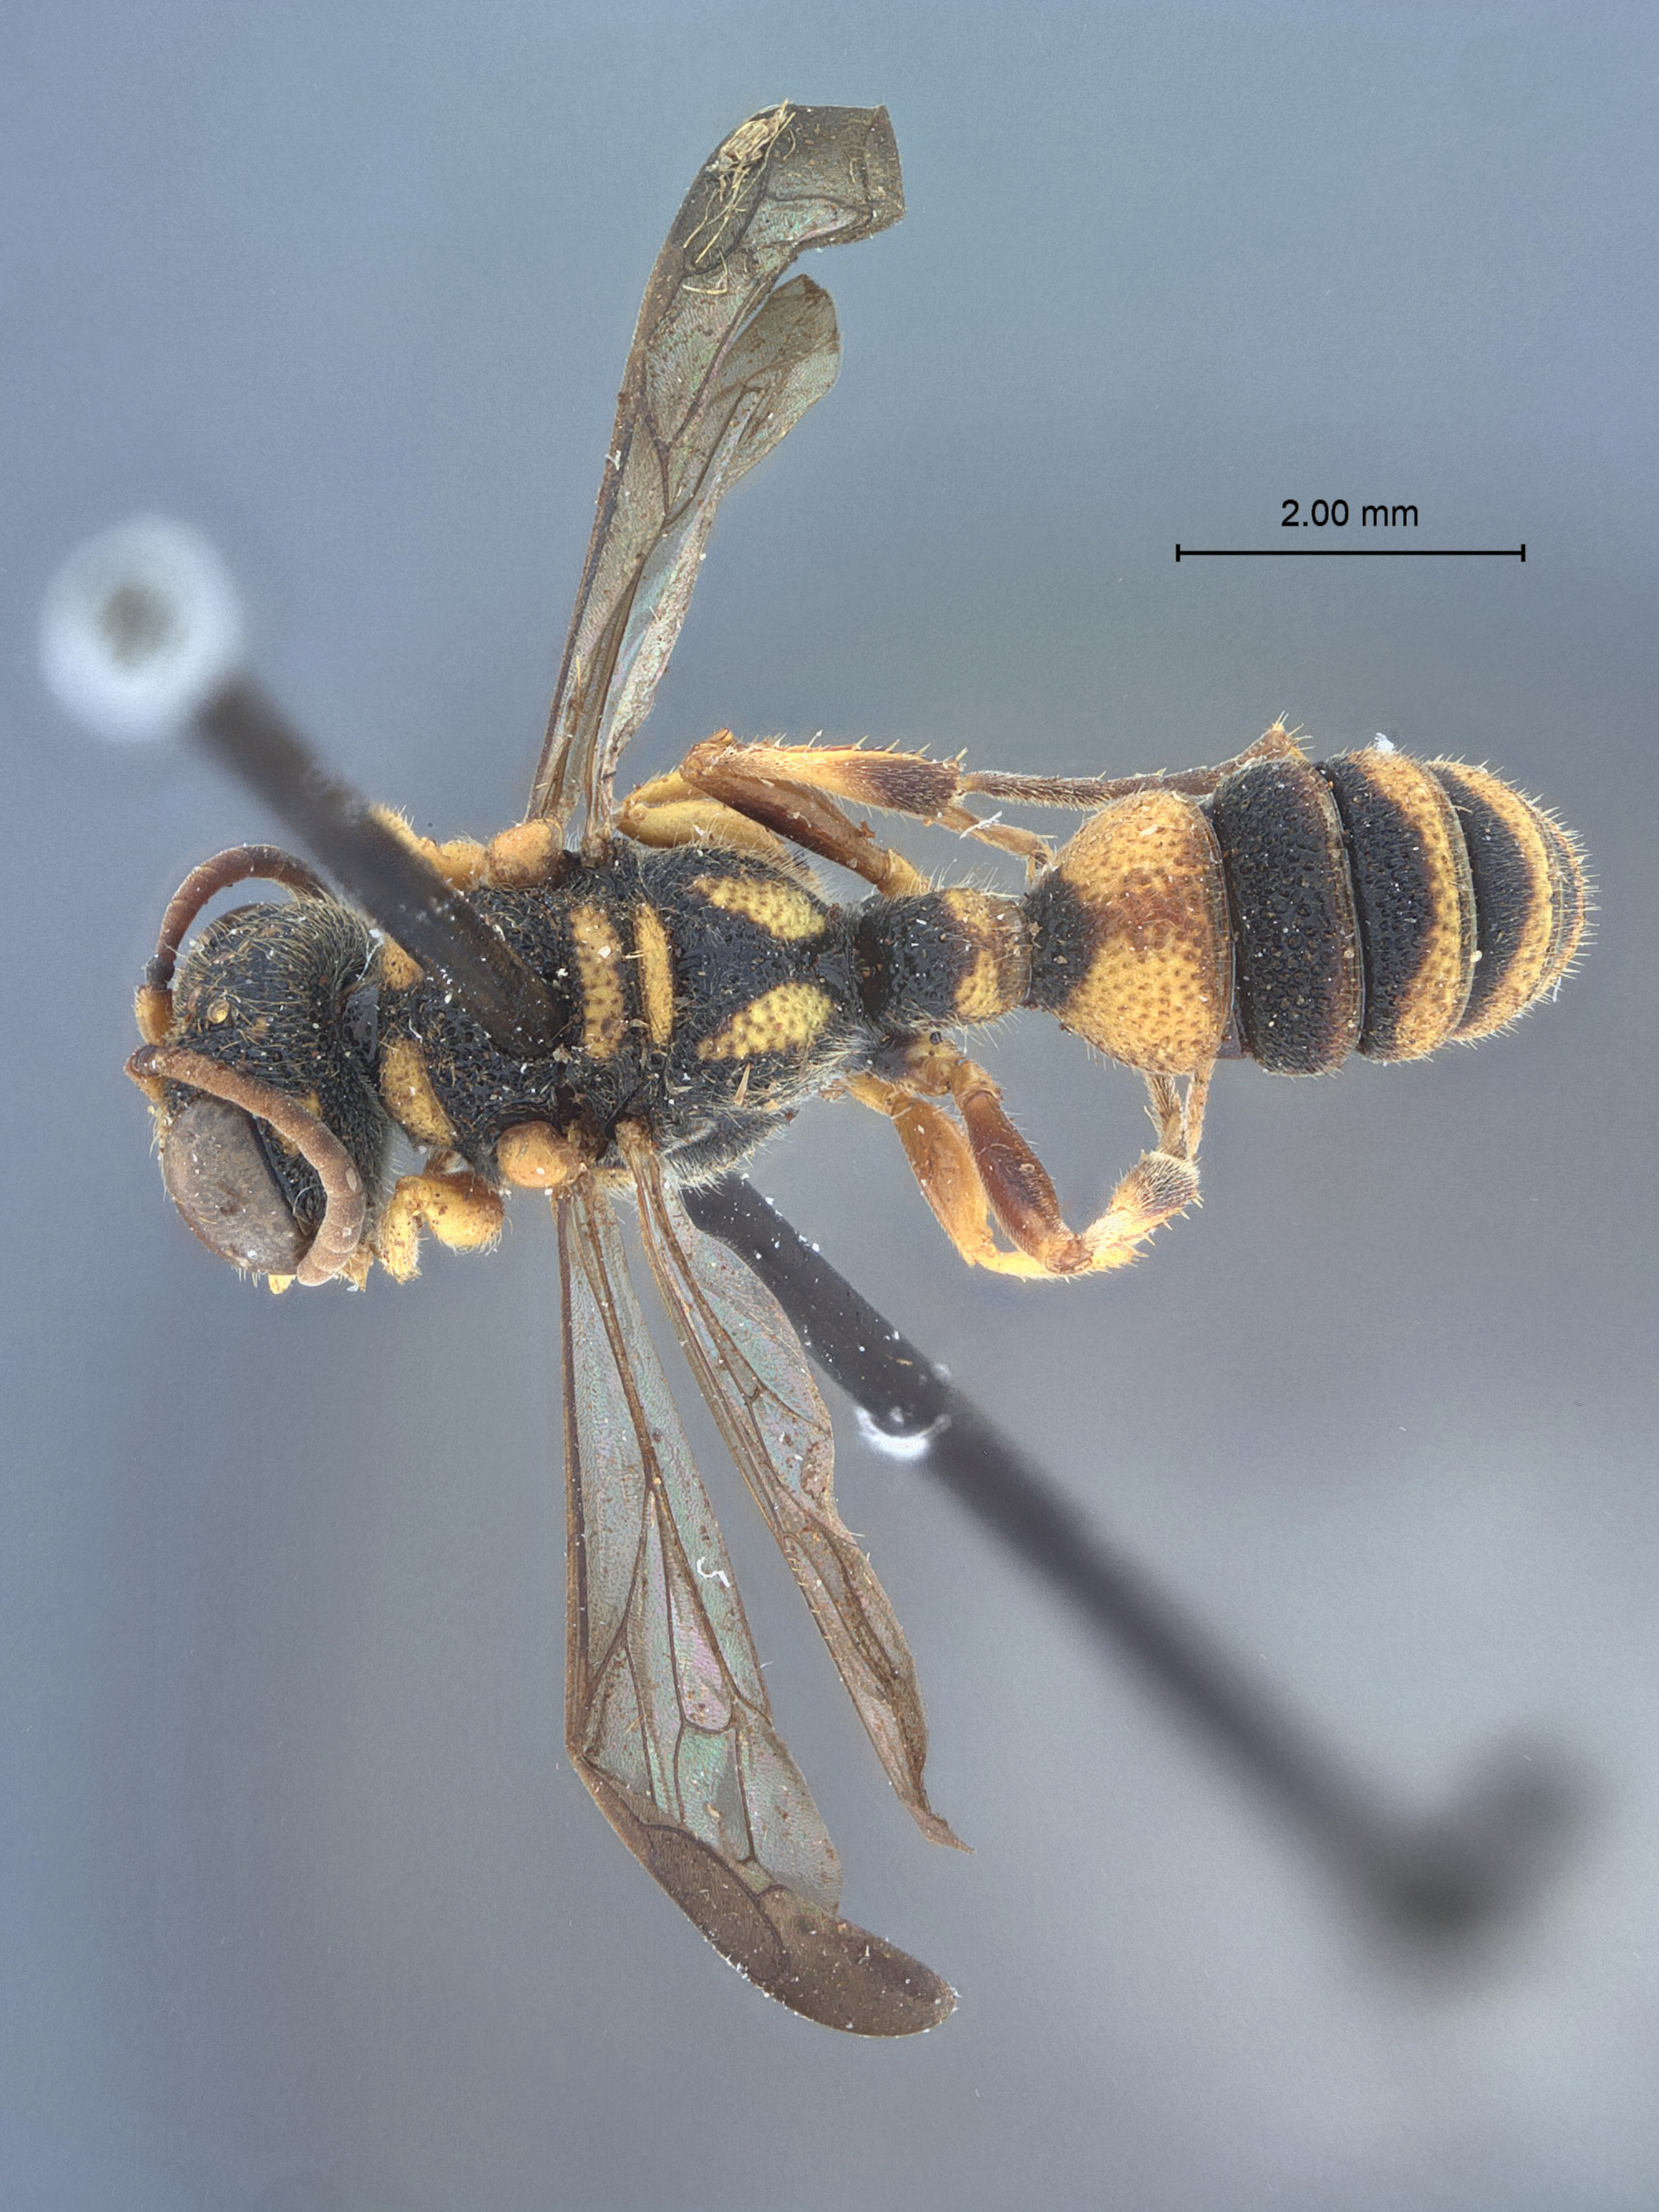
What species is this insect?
Cerceris inslicola
